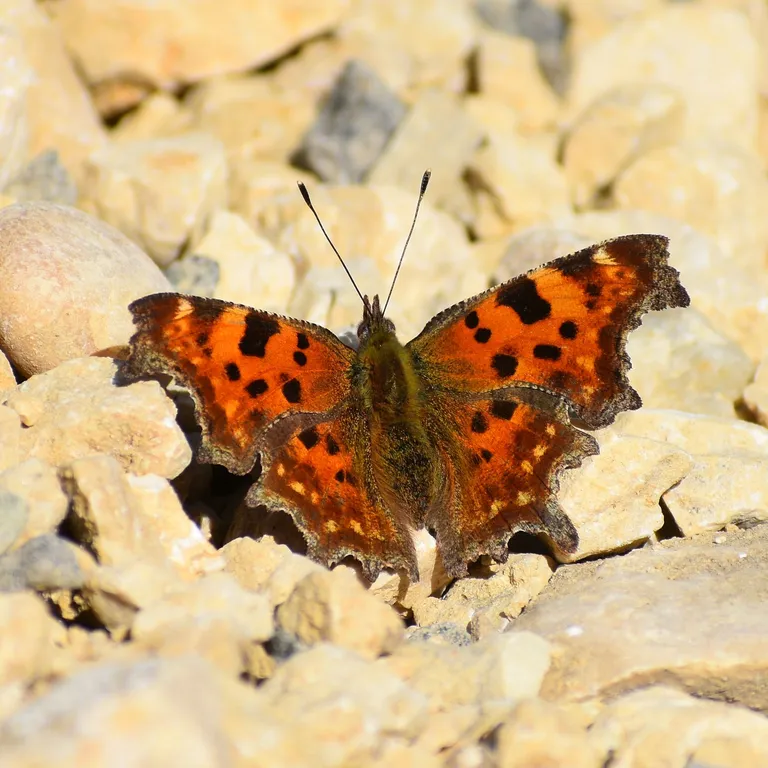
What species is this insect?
Polygonia c-album
